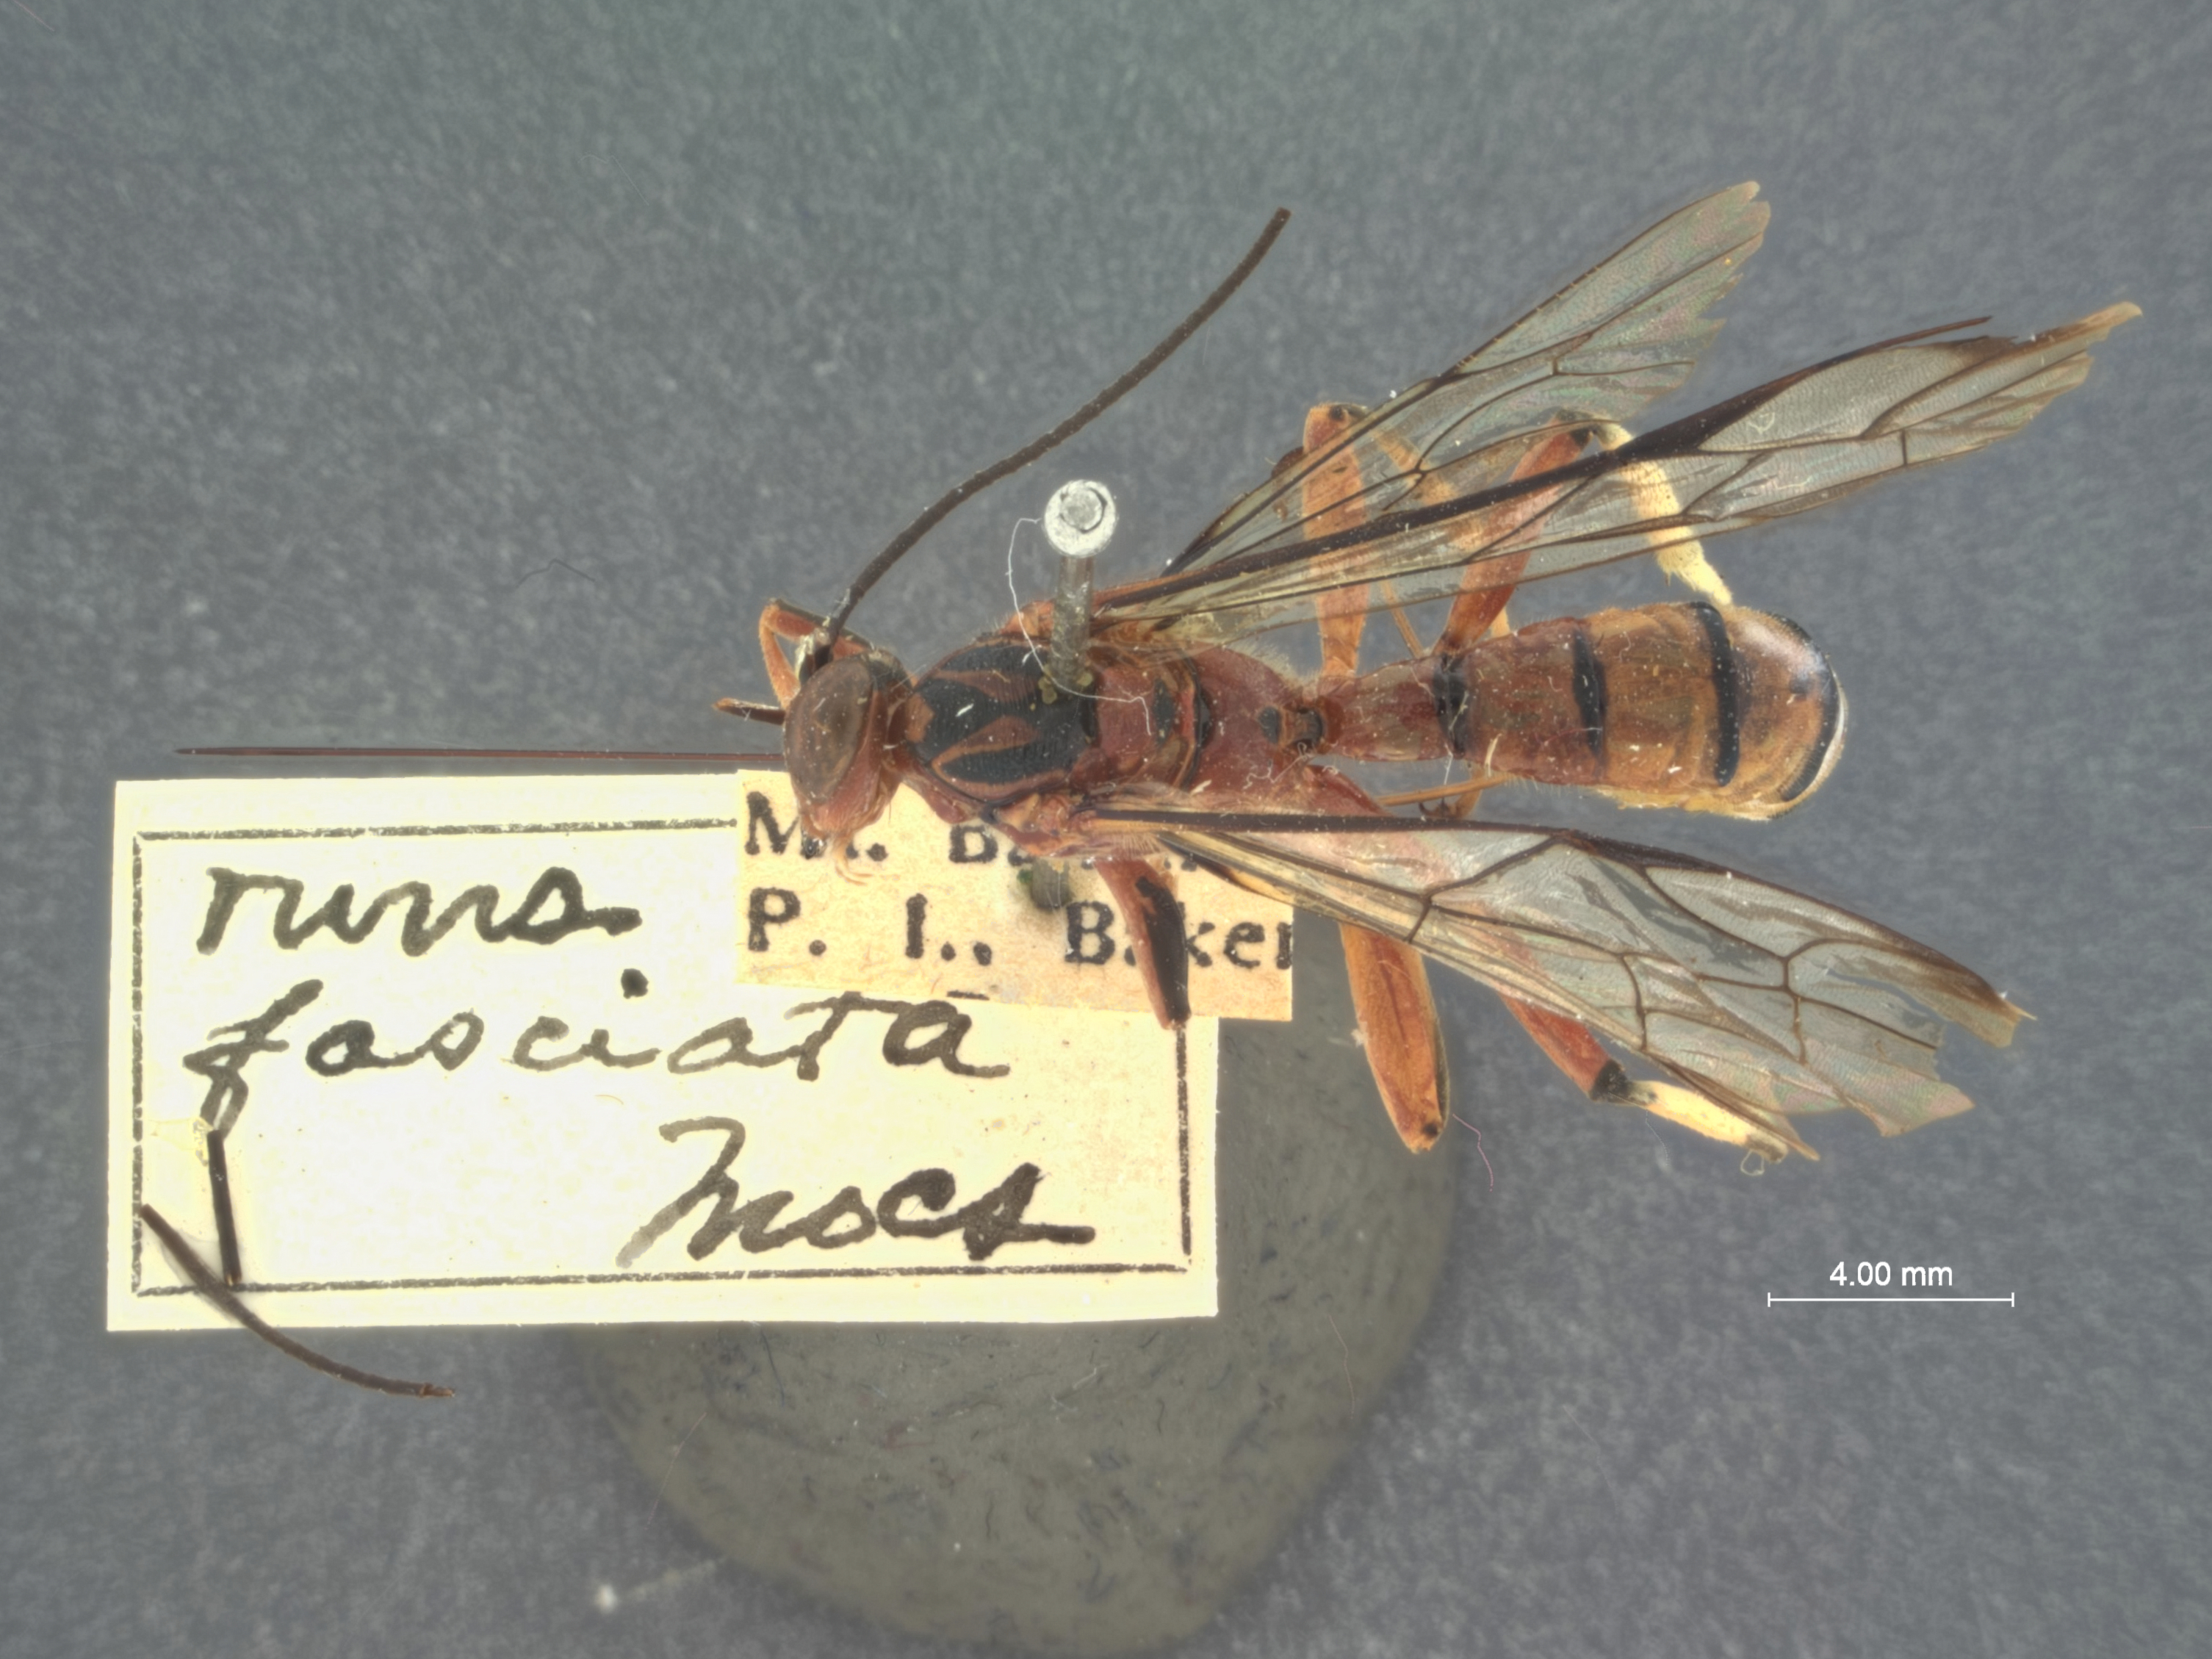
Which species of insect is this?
Sychostigma rotunda
